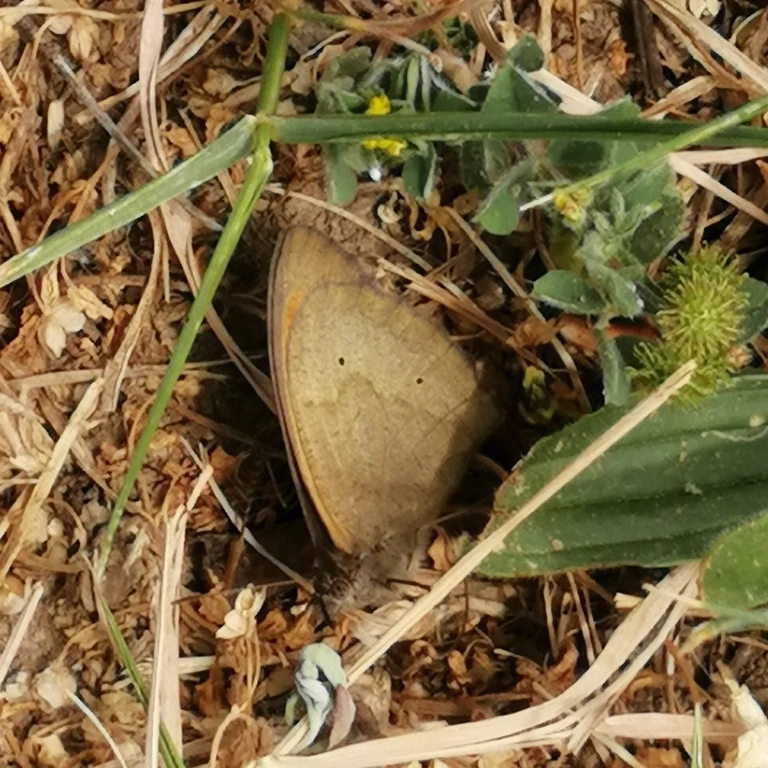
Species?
Maniola jurtina
